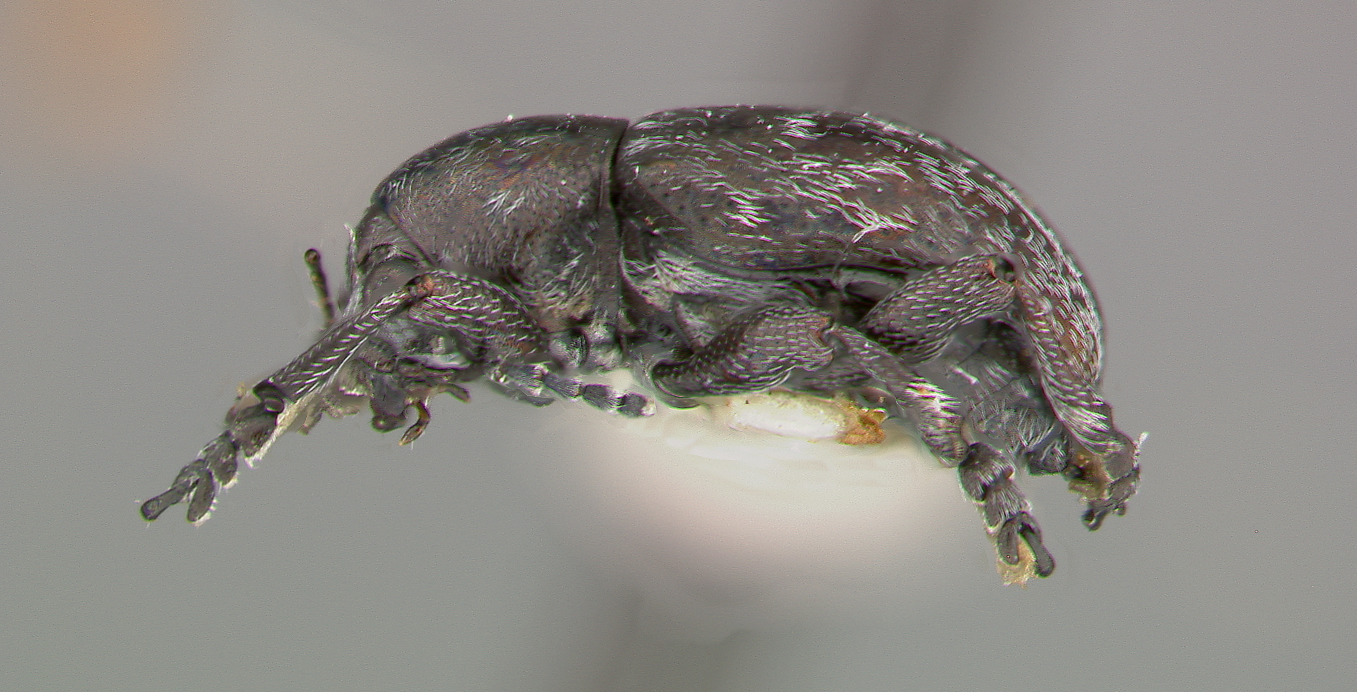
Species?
Graphops exilis
